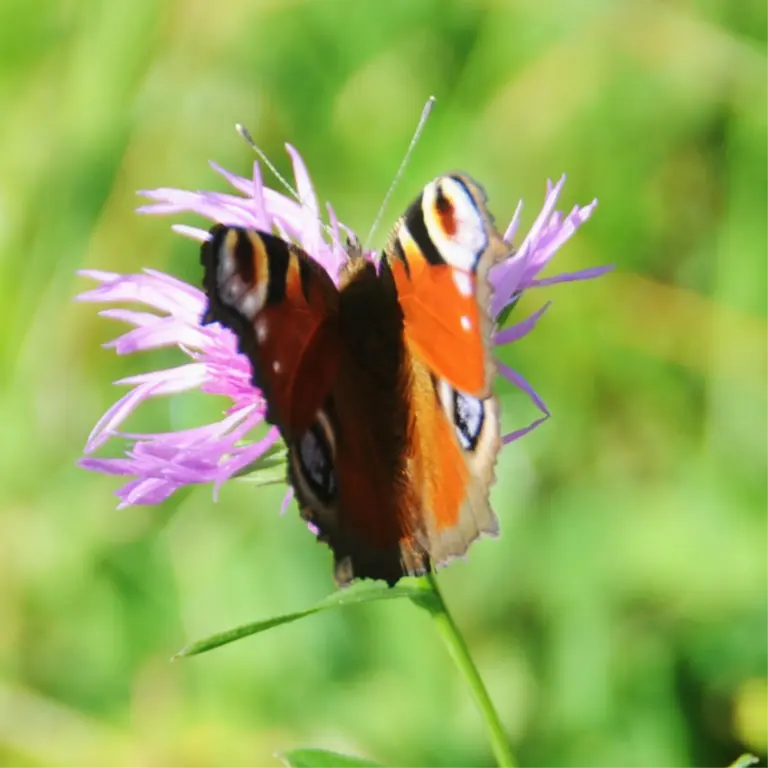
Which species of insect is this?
Aglais io
